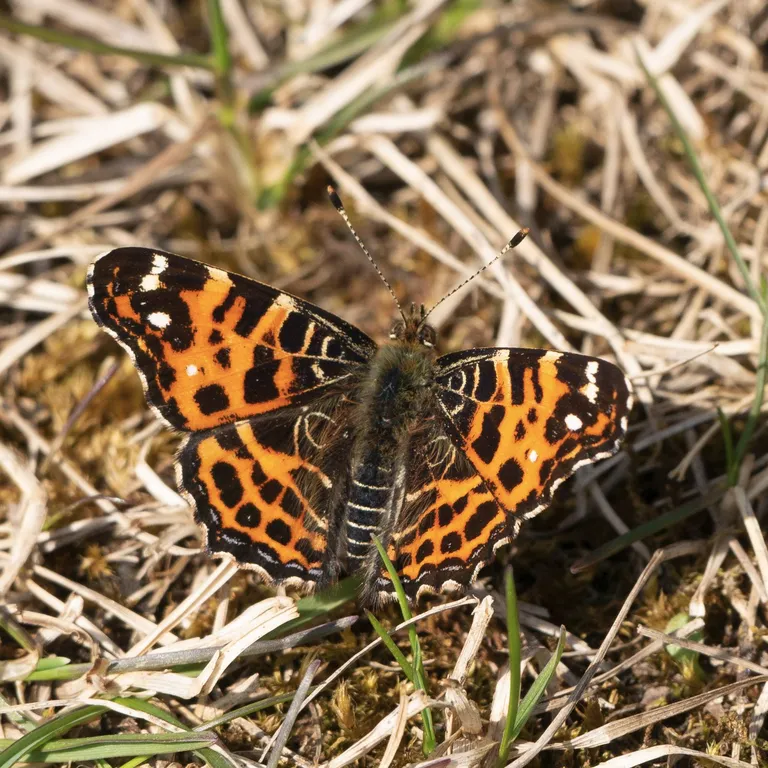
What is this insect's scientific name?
Araschnia levana
